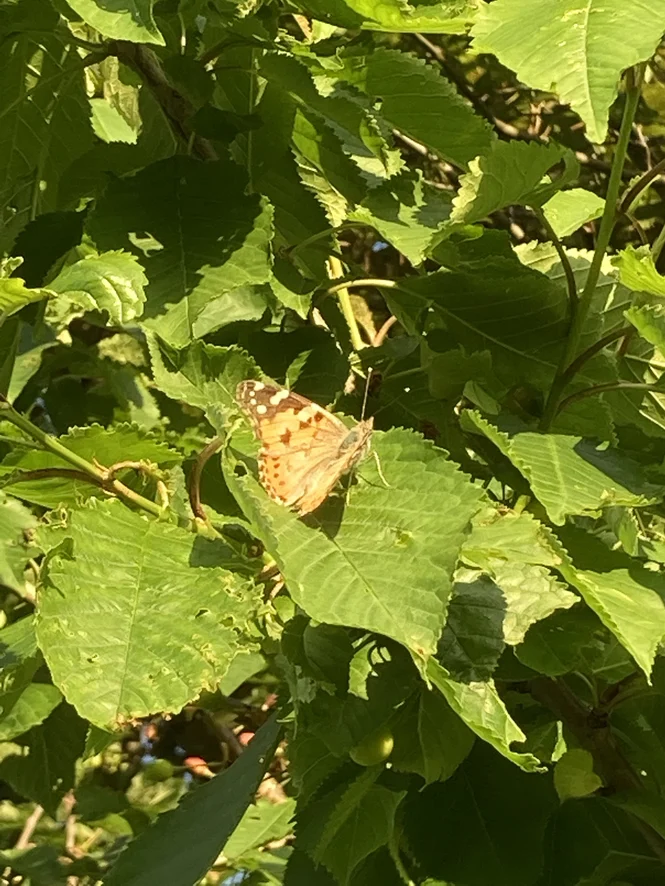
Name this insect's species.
Vanessa cardui
